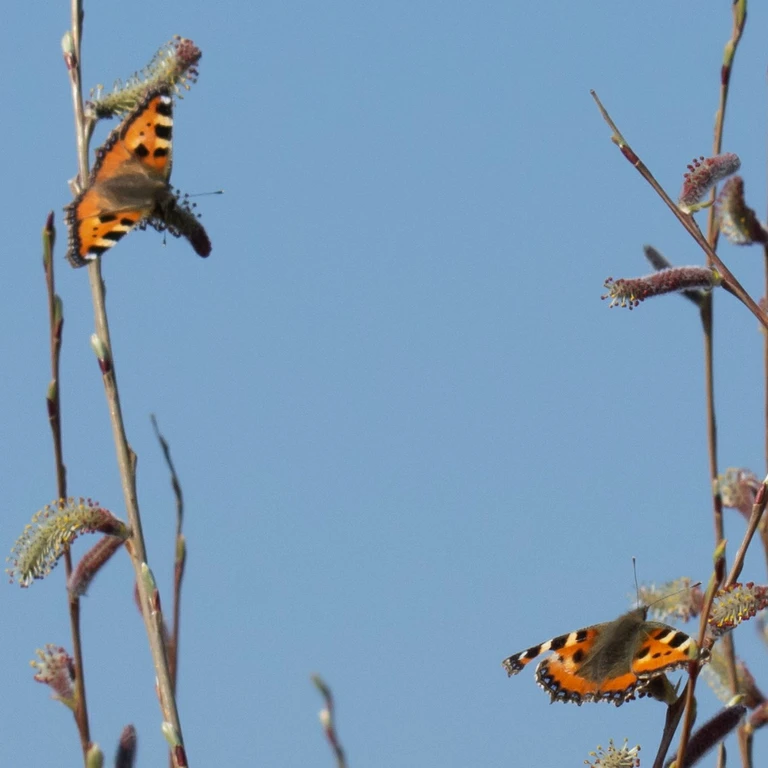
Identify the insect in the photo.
Aglais urticae
